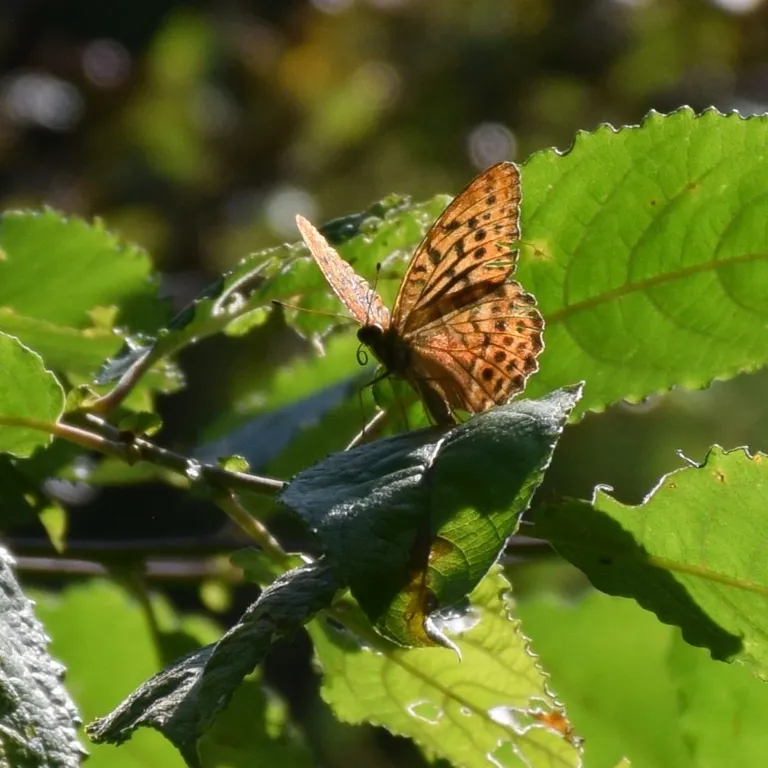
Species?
Argynnis paphia
